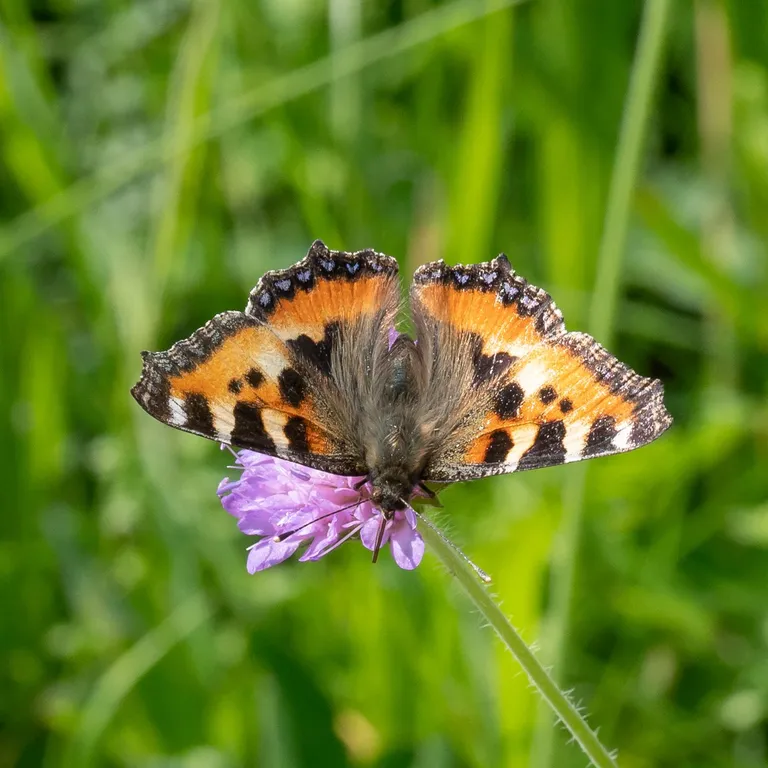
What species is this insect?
Aglais urticae
